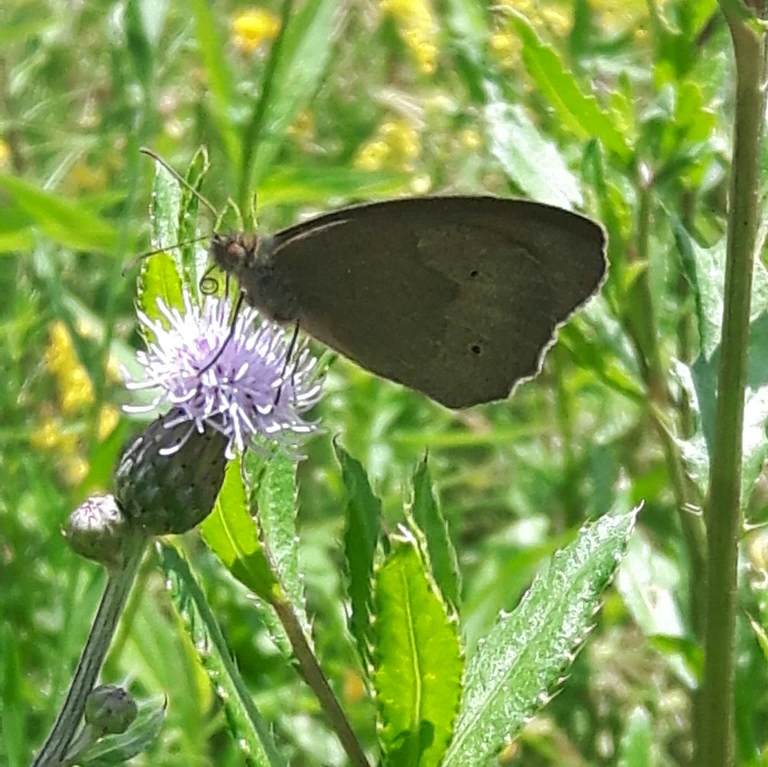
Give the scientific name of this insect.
Maniola jurtina
